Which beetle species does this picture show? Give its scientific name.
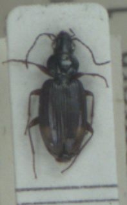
Bembidion iricolor
